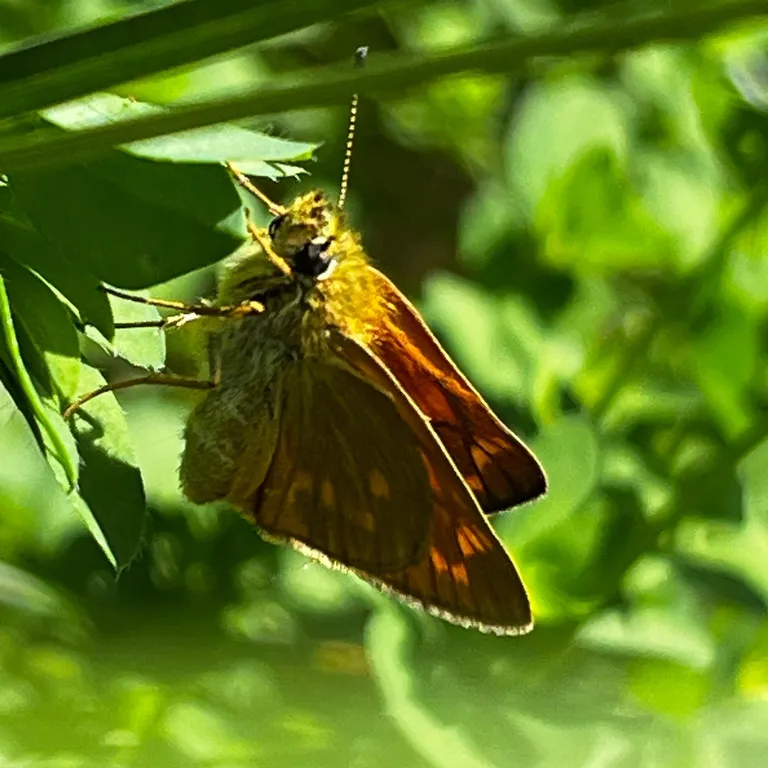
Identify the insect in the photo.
Ochlodes sylvanus (also Ochlodes venata)
